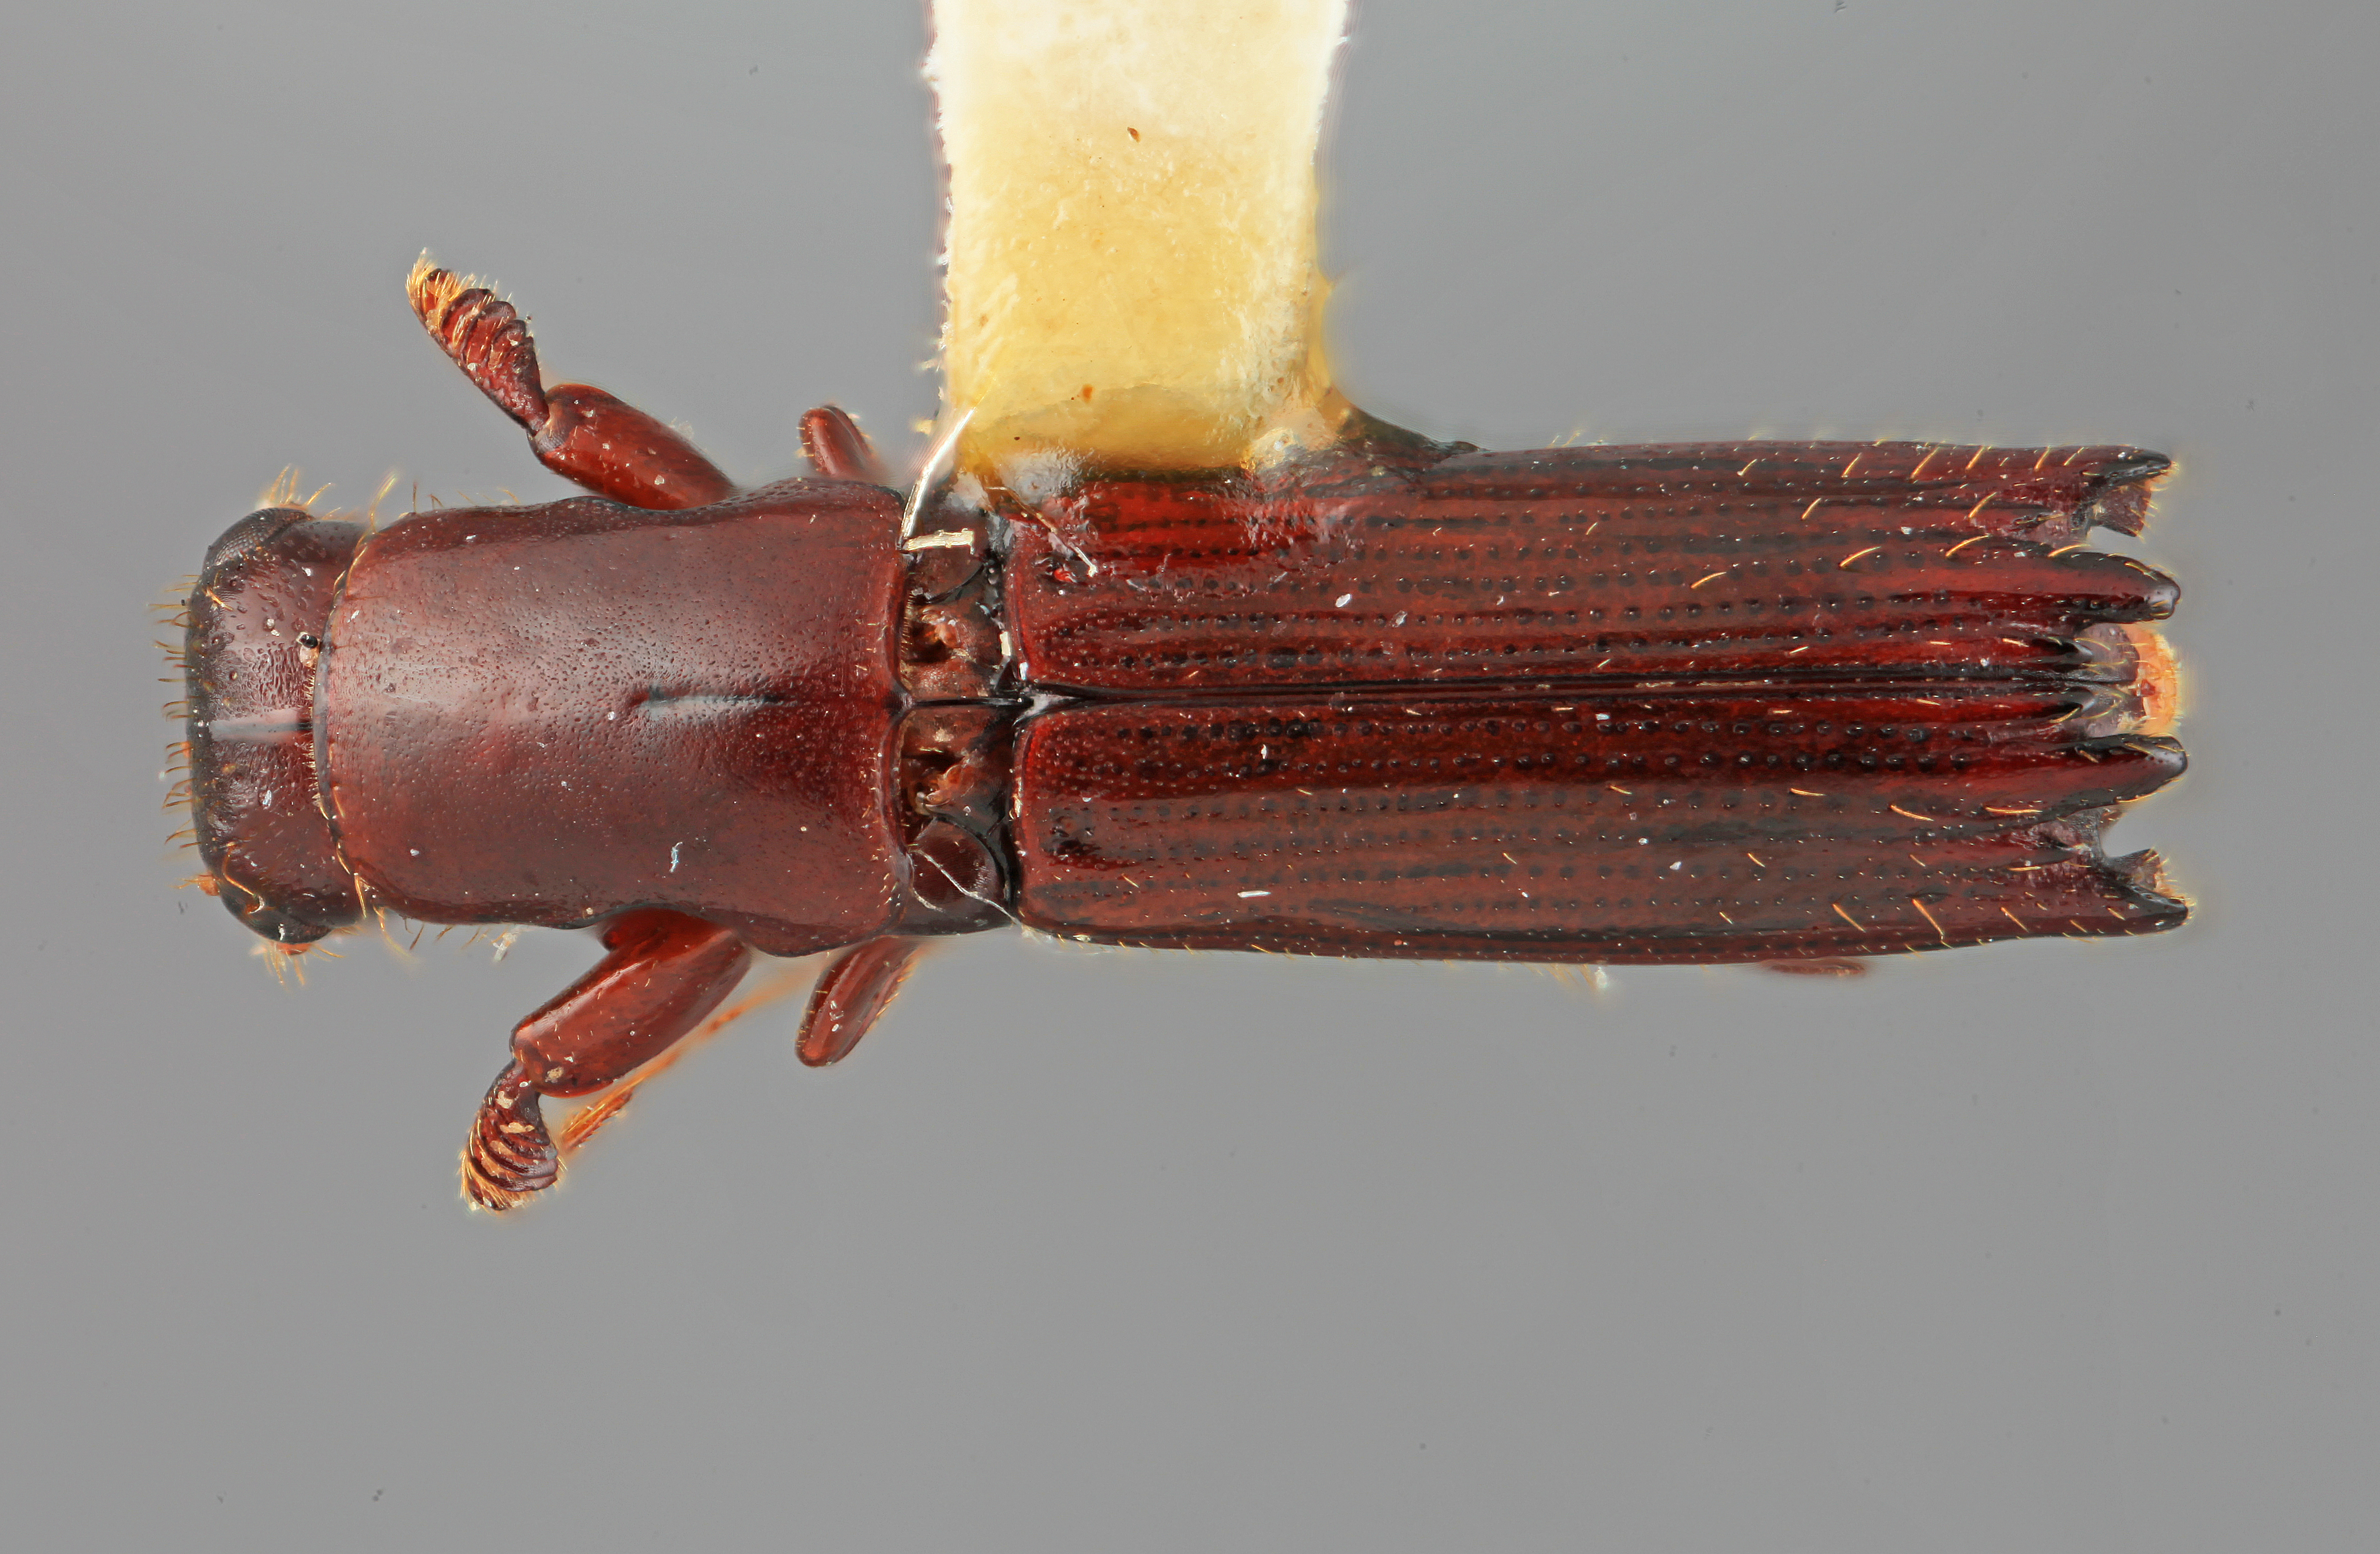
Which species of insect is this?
Platypus senexus
